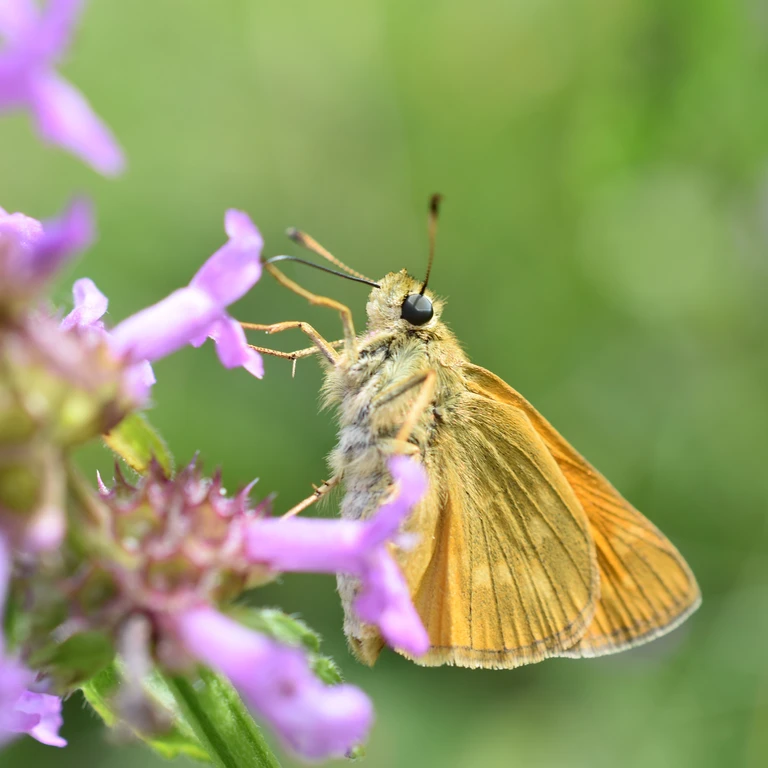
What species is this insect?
Ochlodes sylvanus (also Ochlodes venata)
